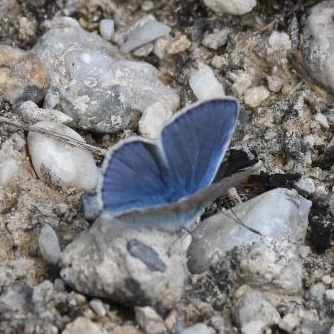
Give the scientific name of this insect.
Polyommatus icarus
